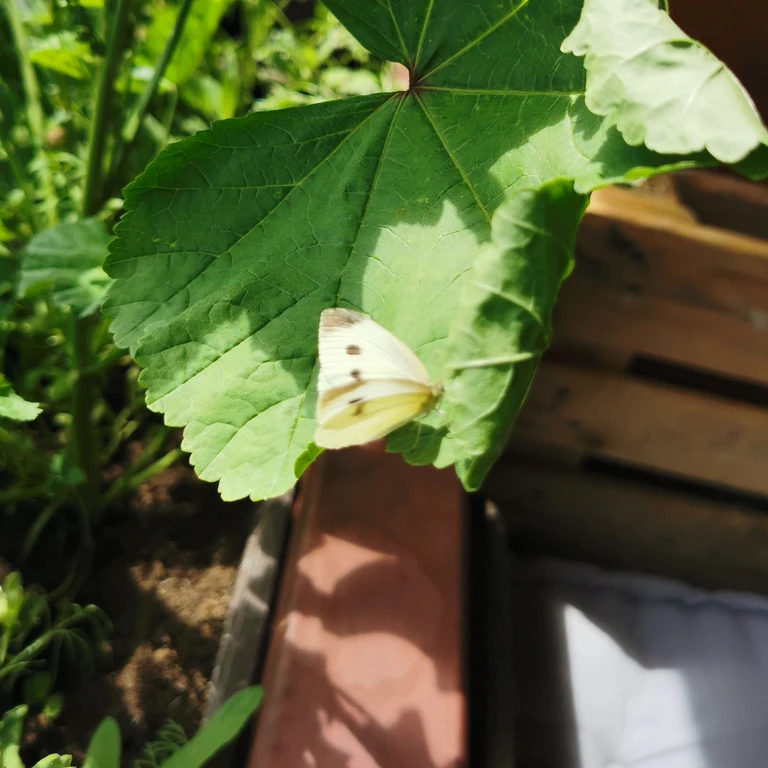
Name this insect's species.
Pieris rapae
